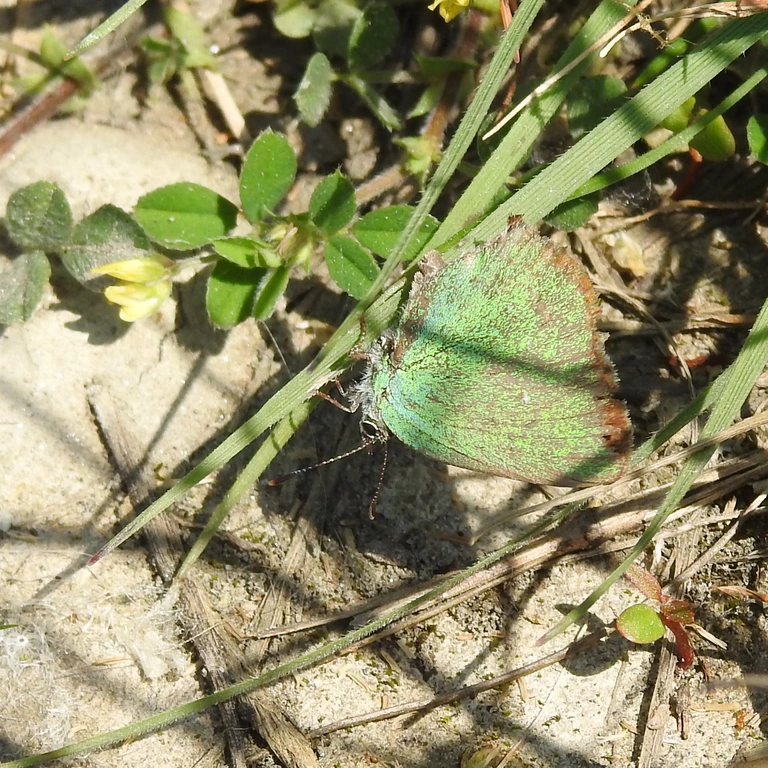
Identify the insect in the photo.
Callophrys rubi
